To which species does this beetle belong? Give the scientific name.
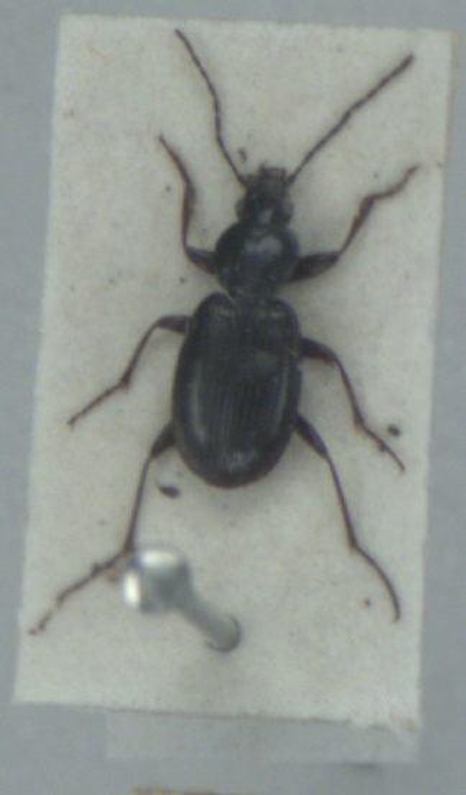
Agonum fuliginosum
